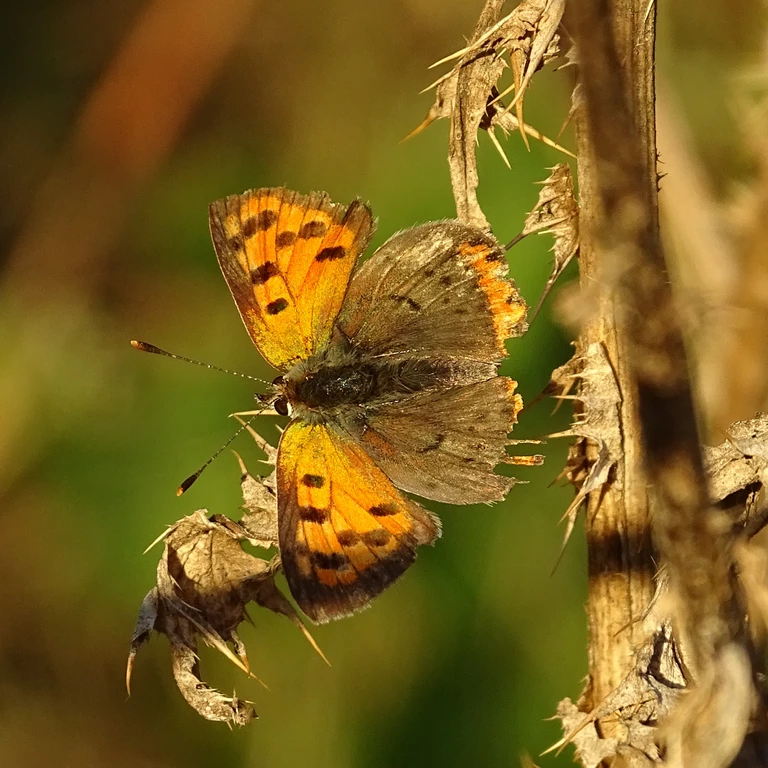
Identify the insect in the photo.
Lycaena phlaeas
